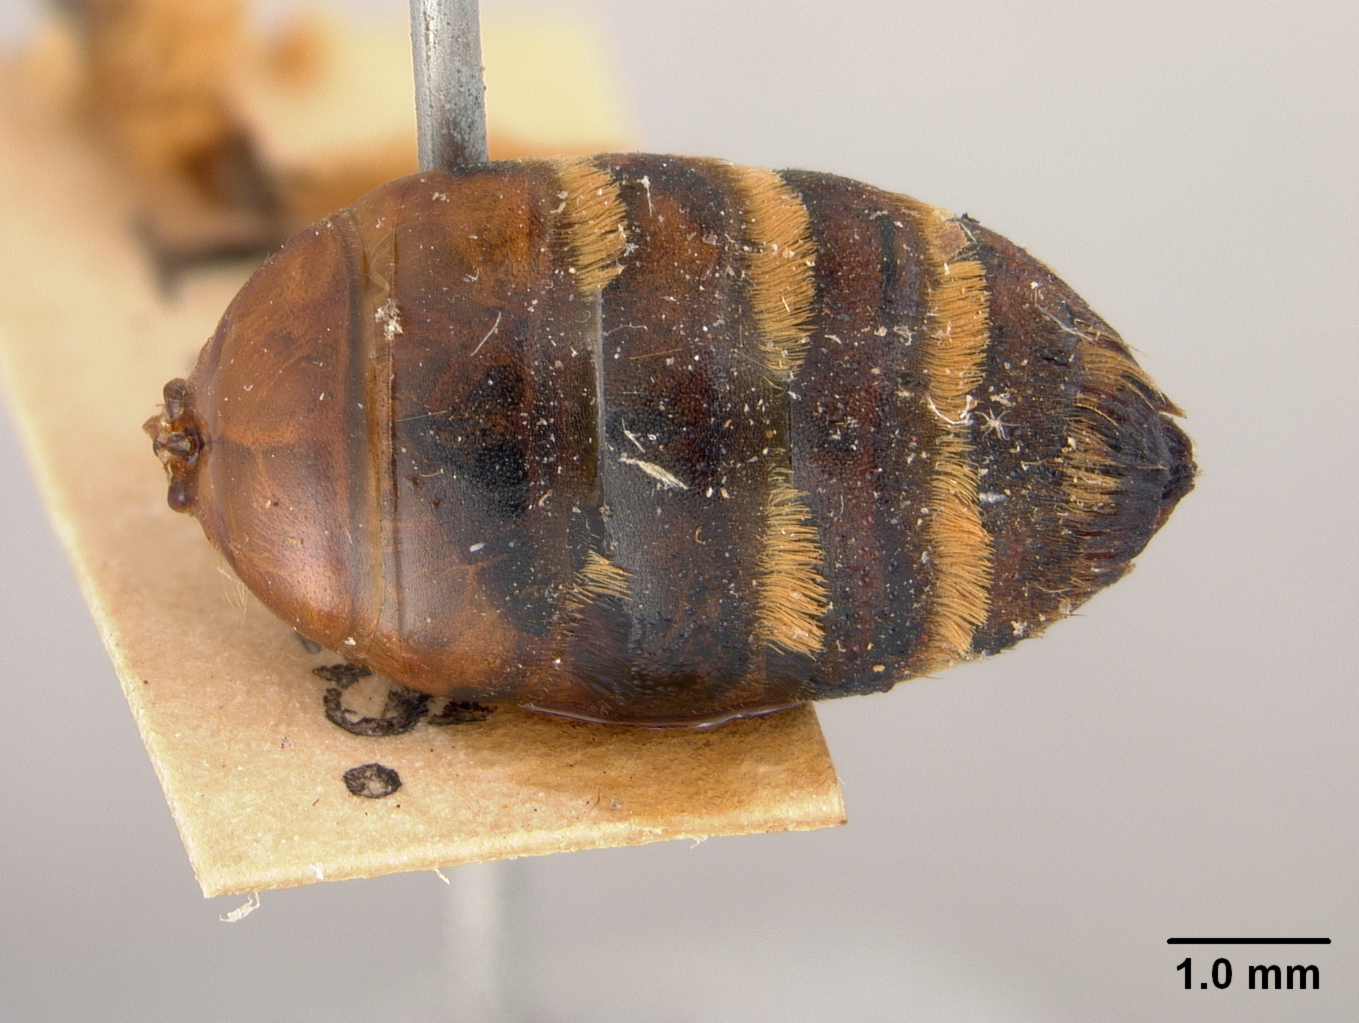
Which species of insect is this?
Andrena zachroa
